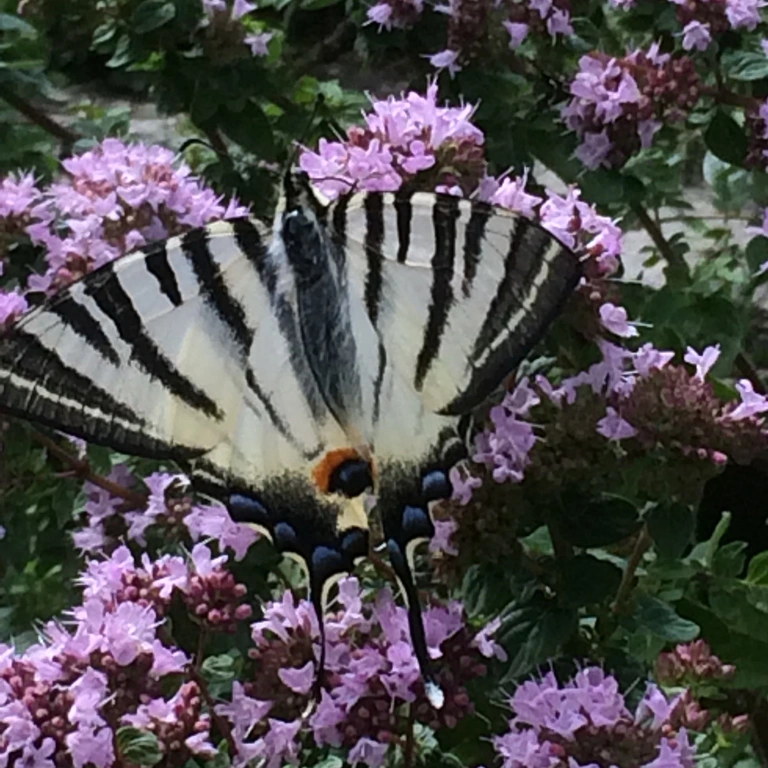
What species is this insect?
Iphiclides podalirius
